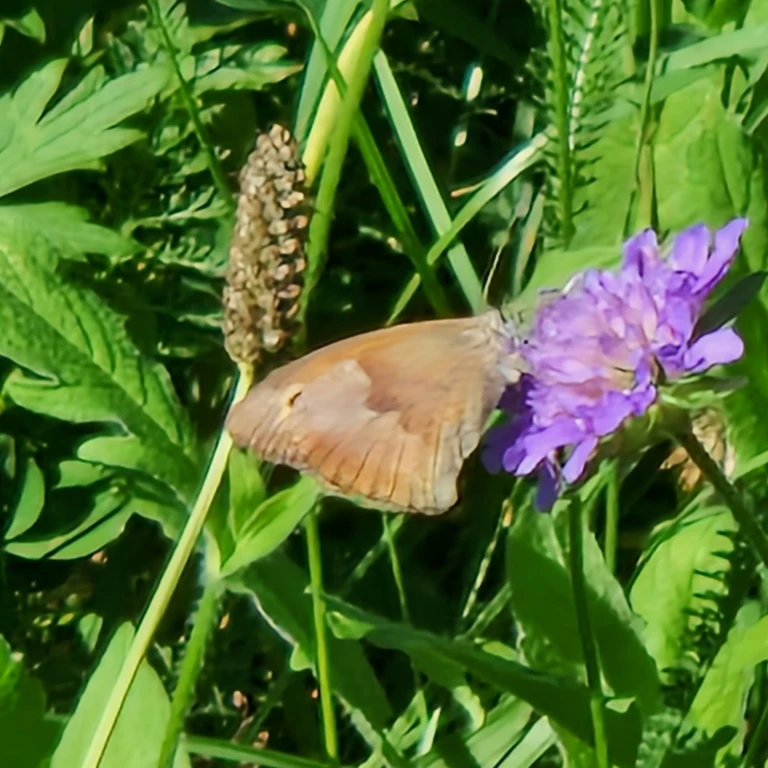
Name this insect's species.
Maniola jurtina
